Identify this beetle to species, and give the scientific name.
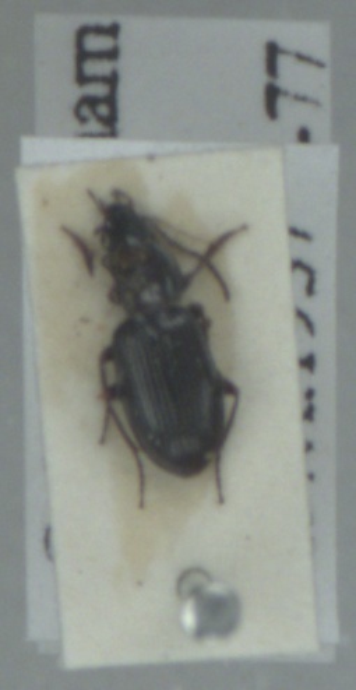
Pterostichus diligens
